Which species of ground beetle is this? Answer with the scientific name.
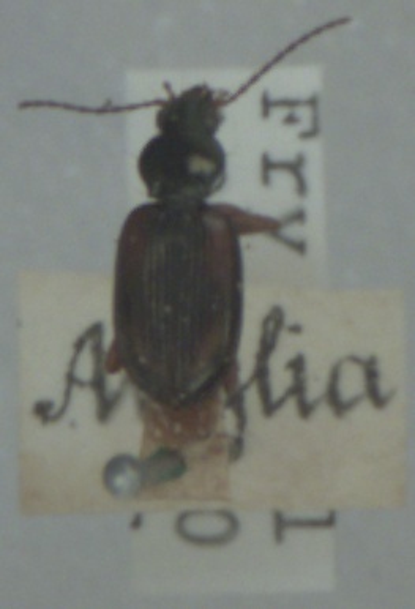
Bembidion tetracolum
